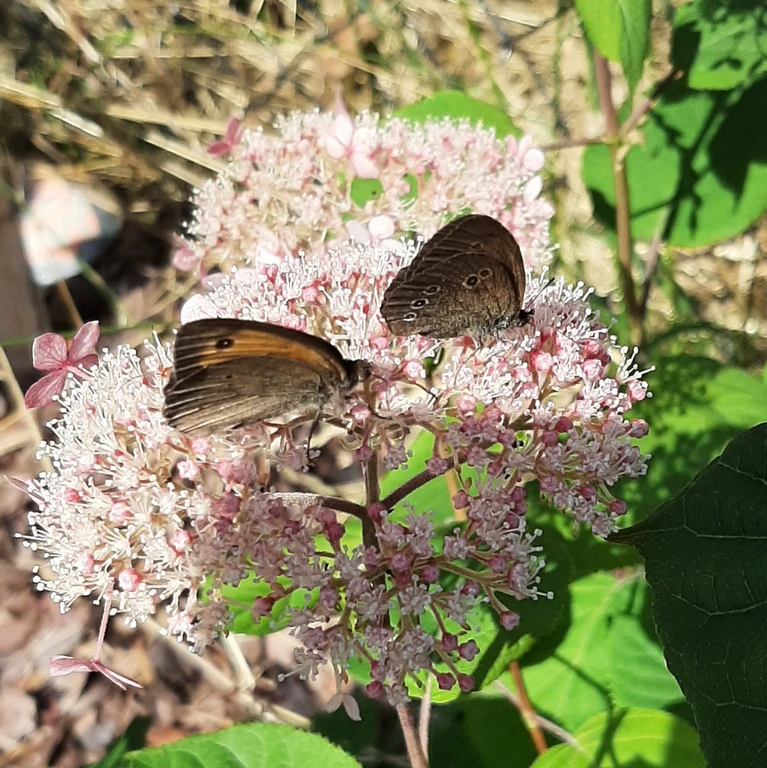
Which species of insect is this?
Aphantopus hyperantus
